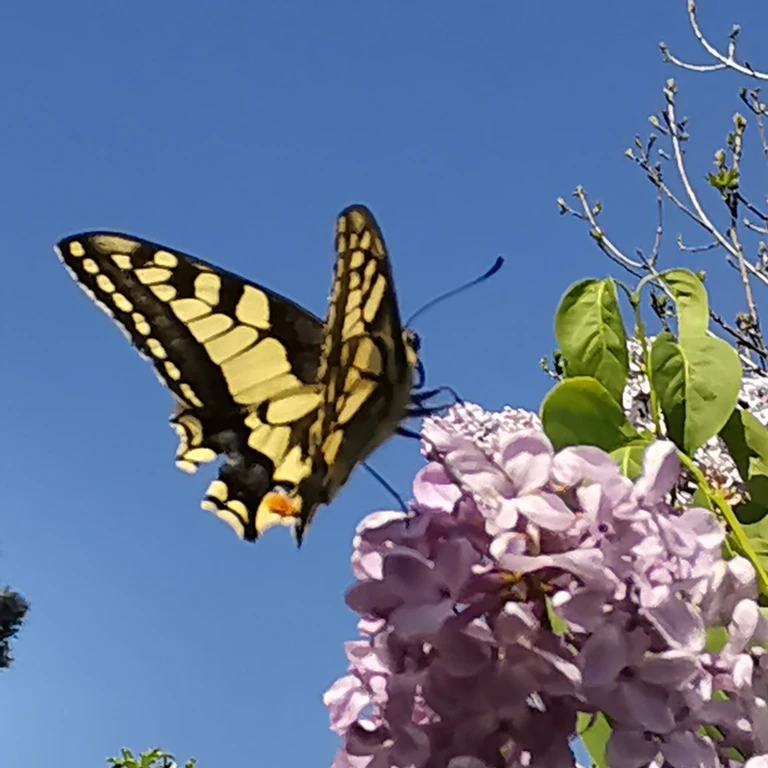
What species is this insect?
Papilio machaon
